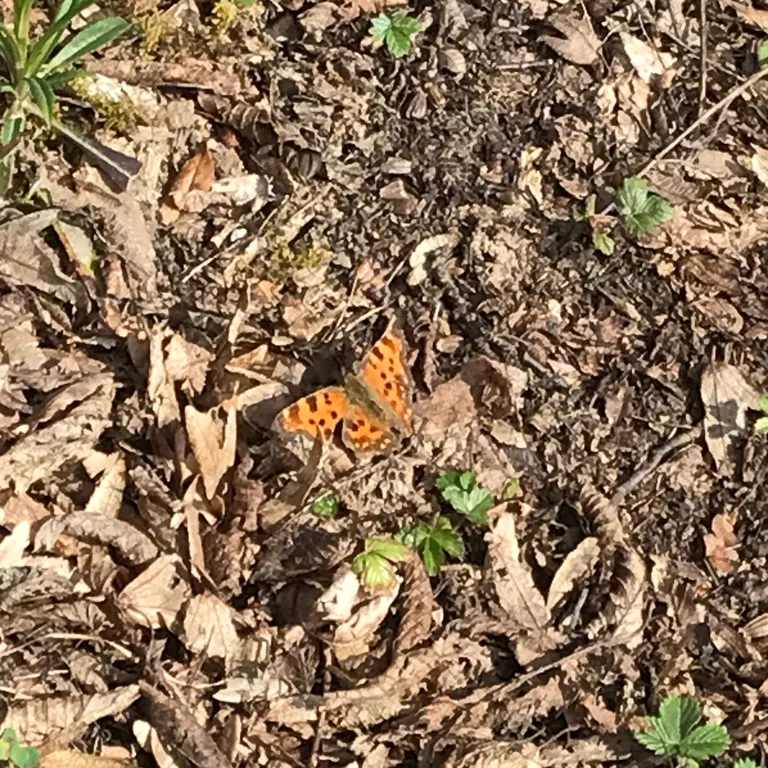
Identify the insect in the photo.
Polygonia c-album
